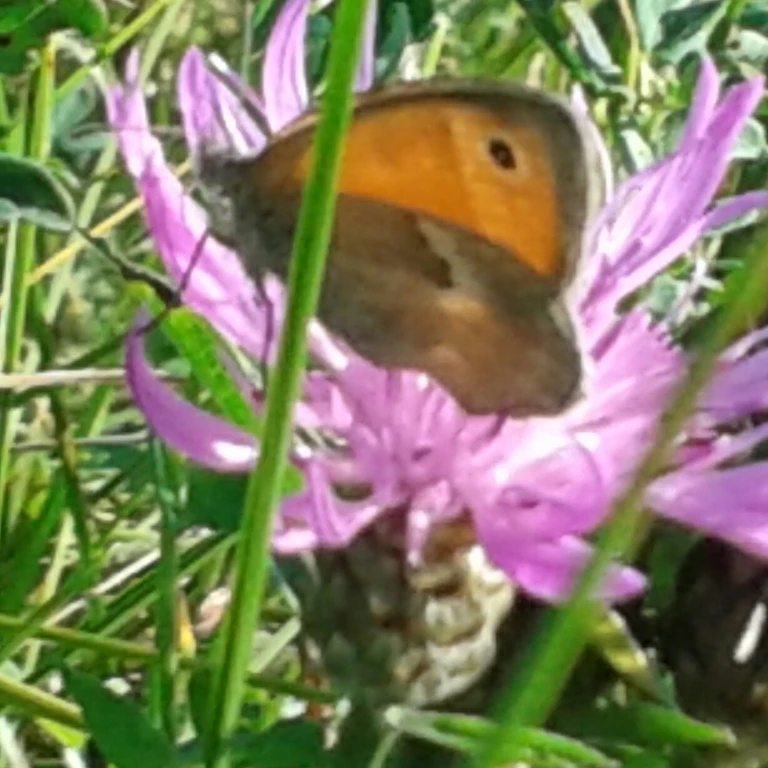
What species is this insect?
Coenonympha pamphilus
